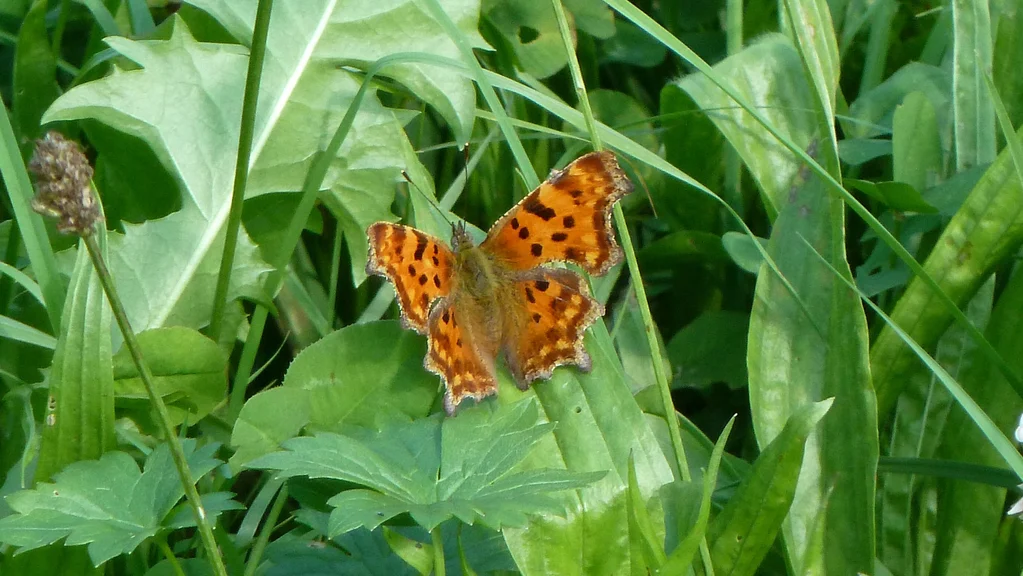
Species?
Polygonia c-album
